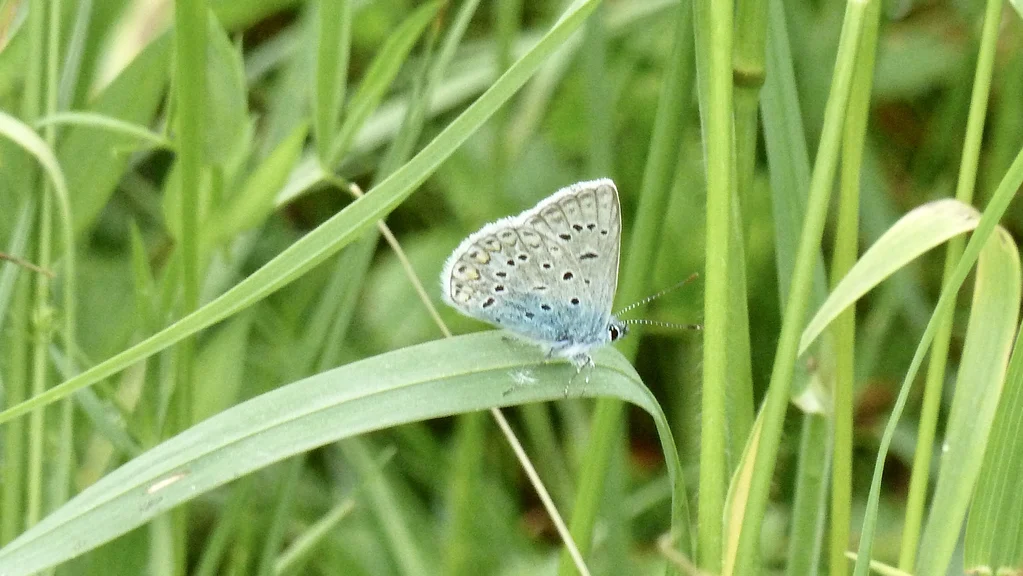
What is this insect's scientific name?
Polyommatus icarus
